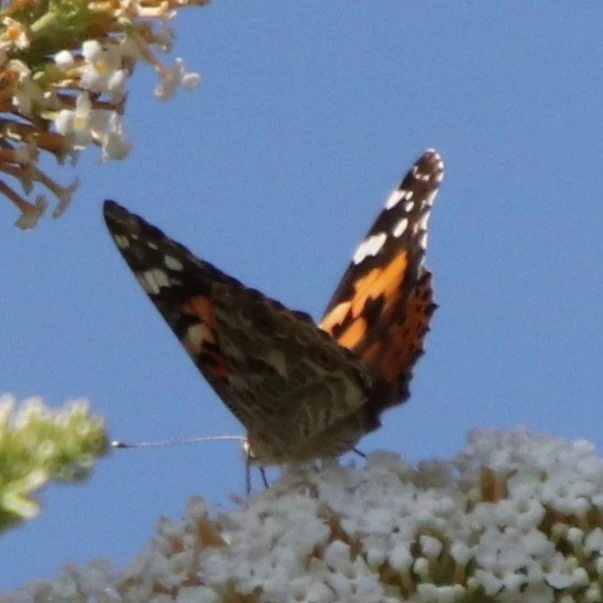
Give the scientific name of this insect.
Vanessa cardui
